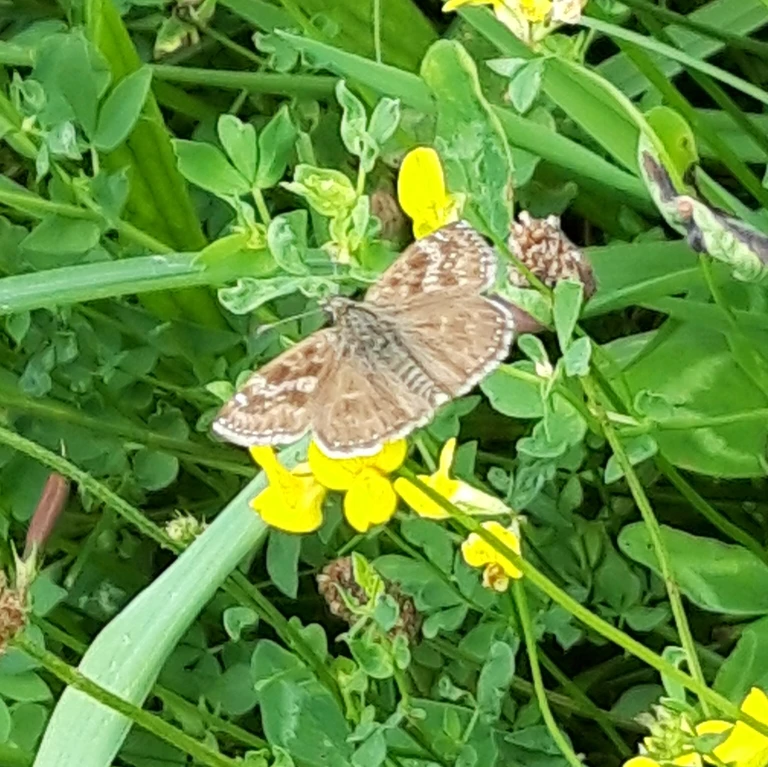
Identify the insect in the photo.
Erynnis tages
